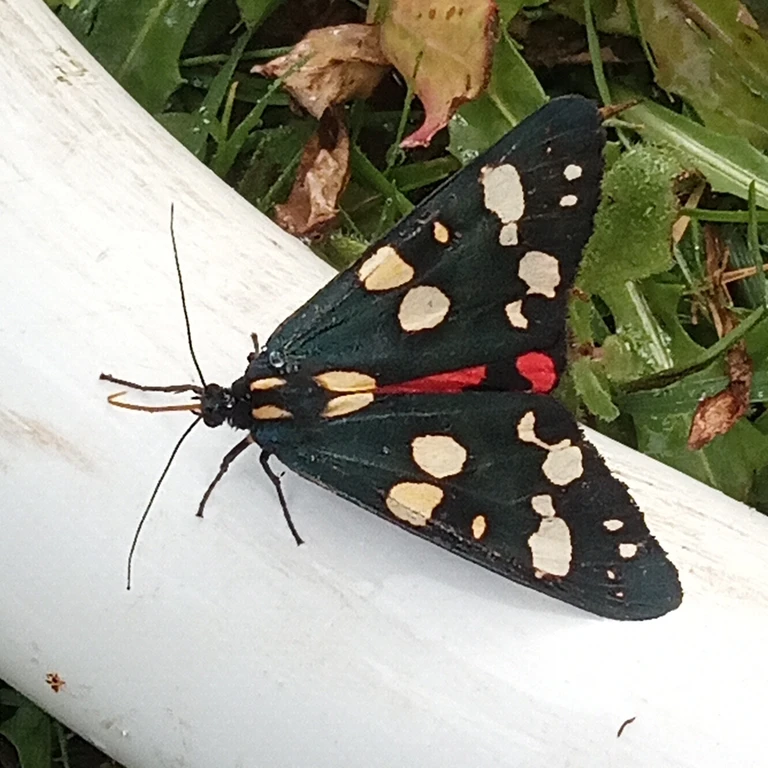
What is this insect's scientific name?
Callimorpha dominula
